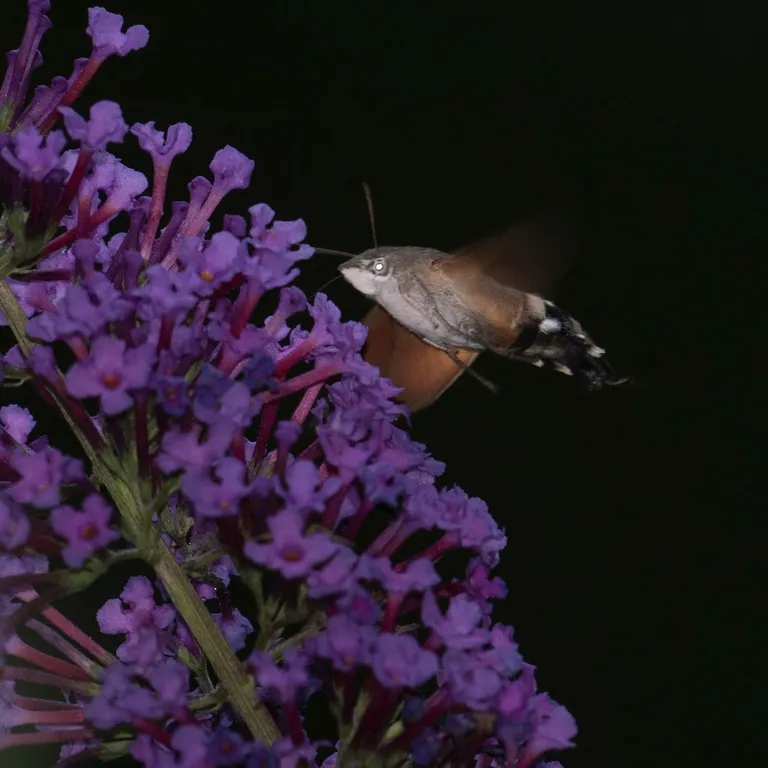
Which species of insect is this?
Macroglossum stellatarum
